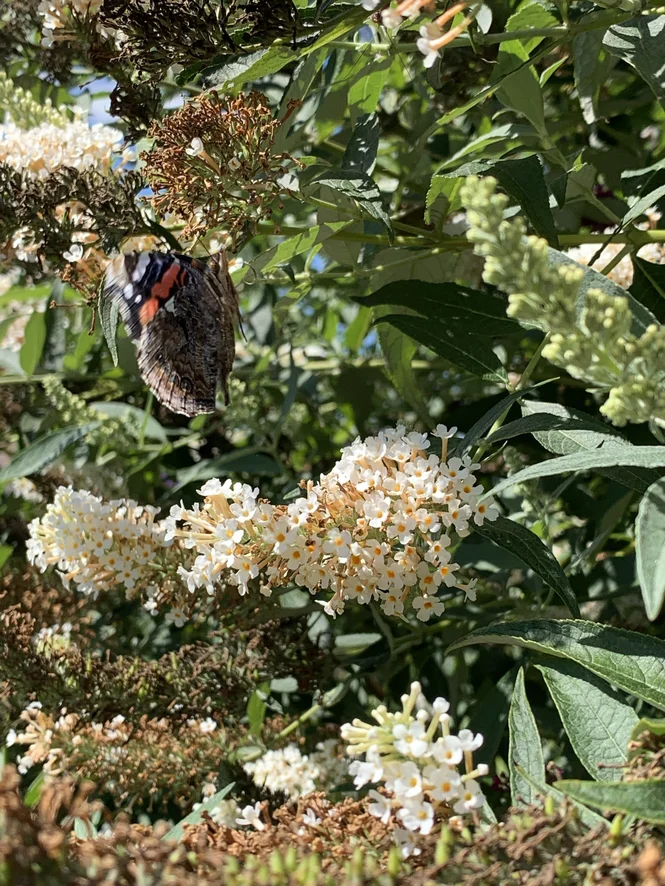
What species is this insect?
Vanessa atalanta
